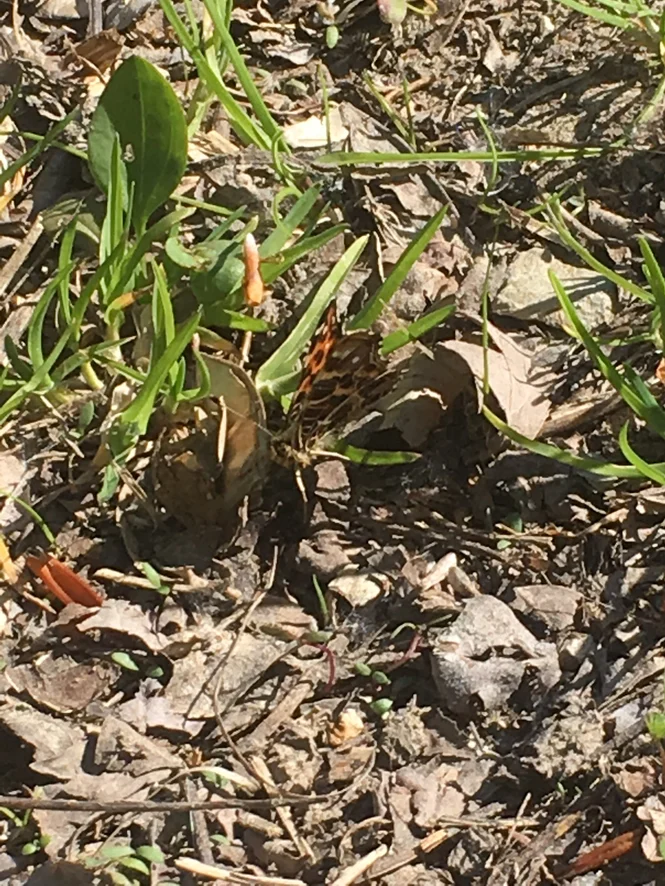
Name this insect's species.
Araschnia levana
